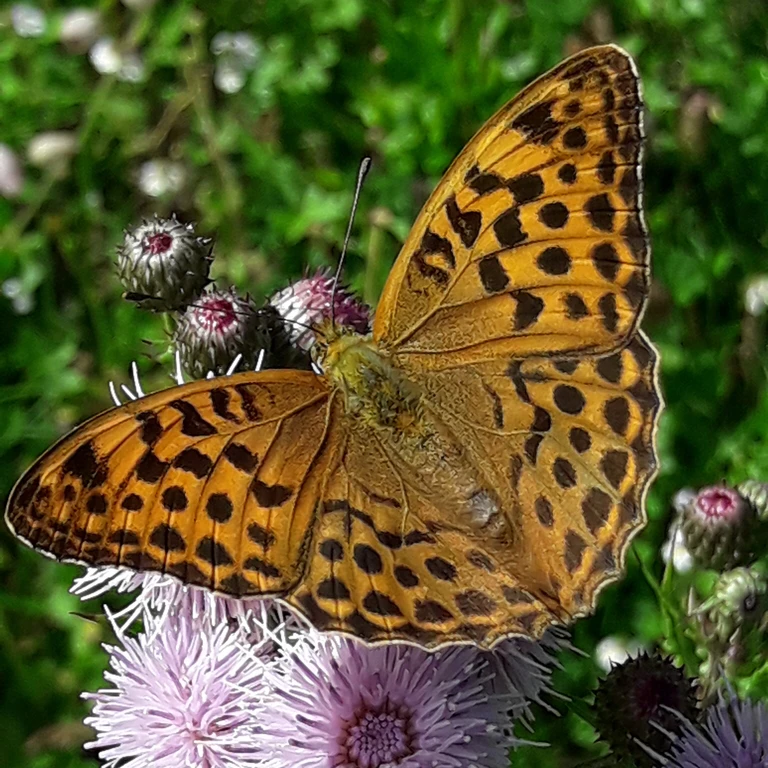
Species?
Argynnis paphia
